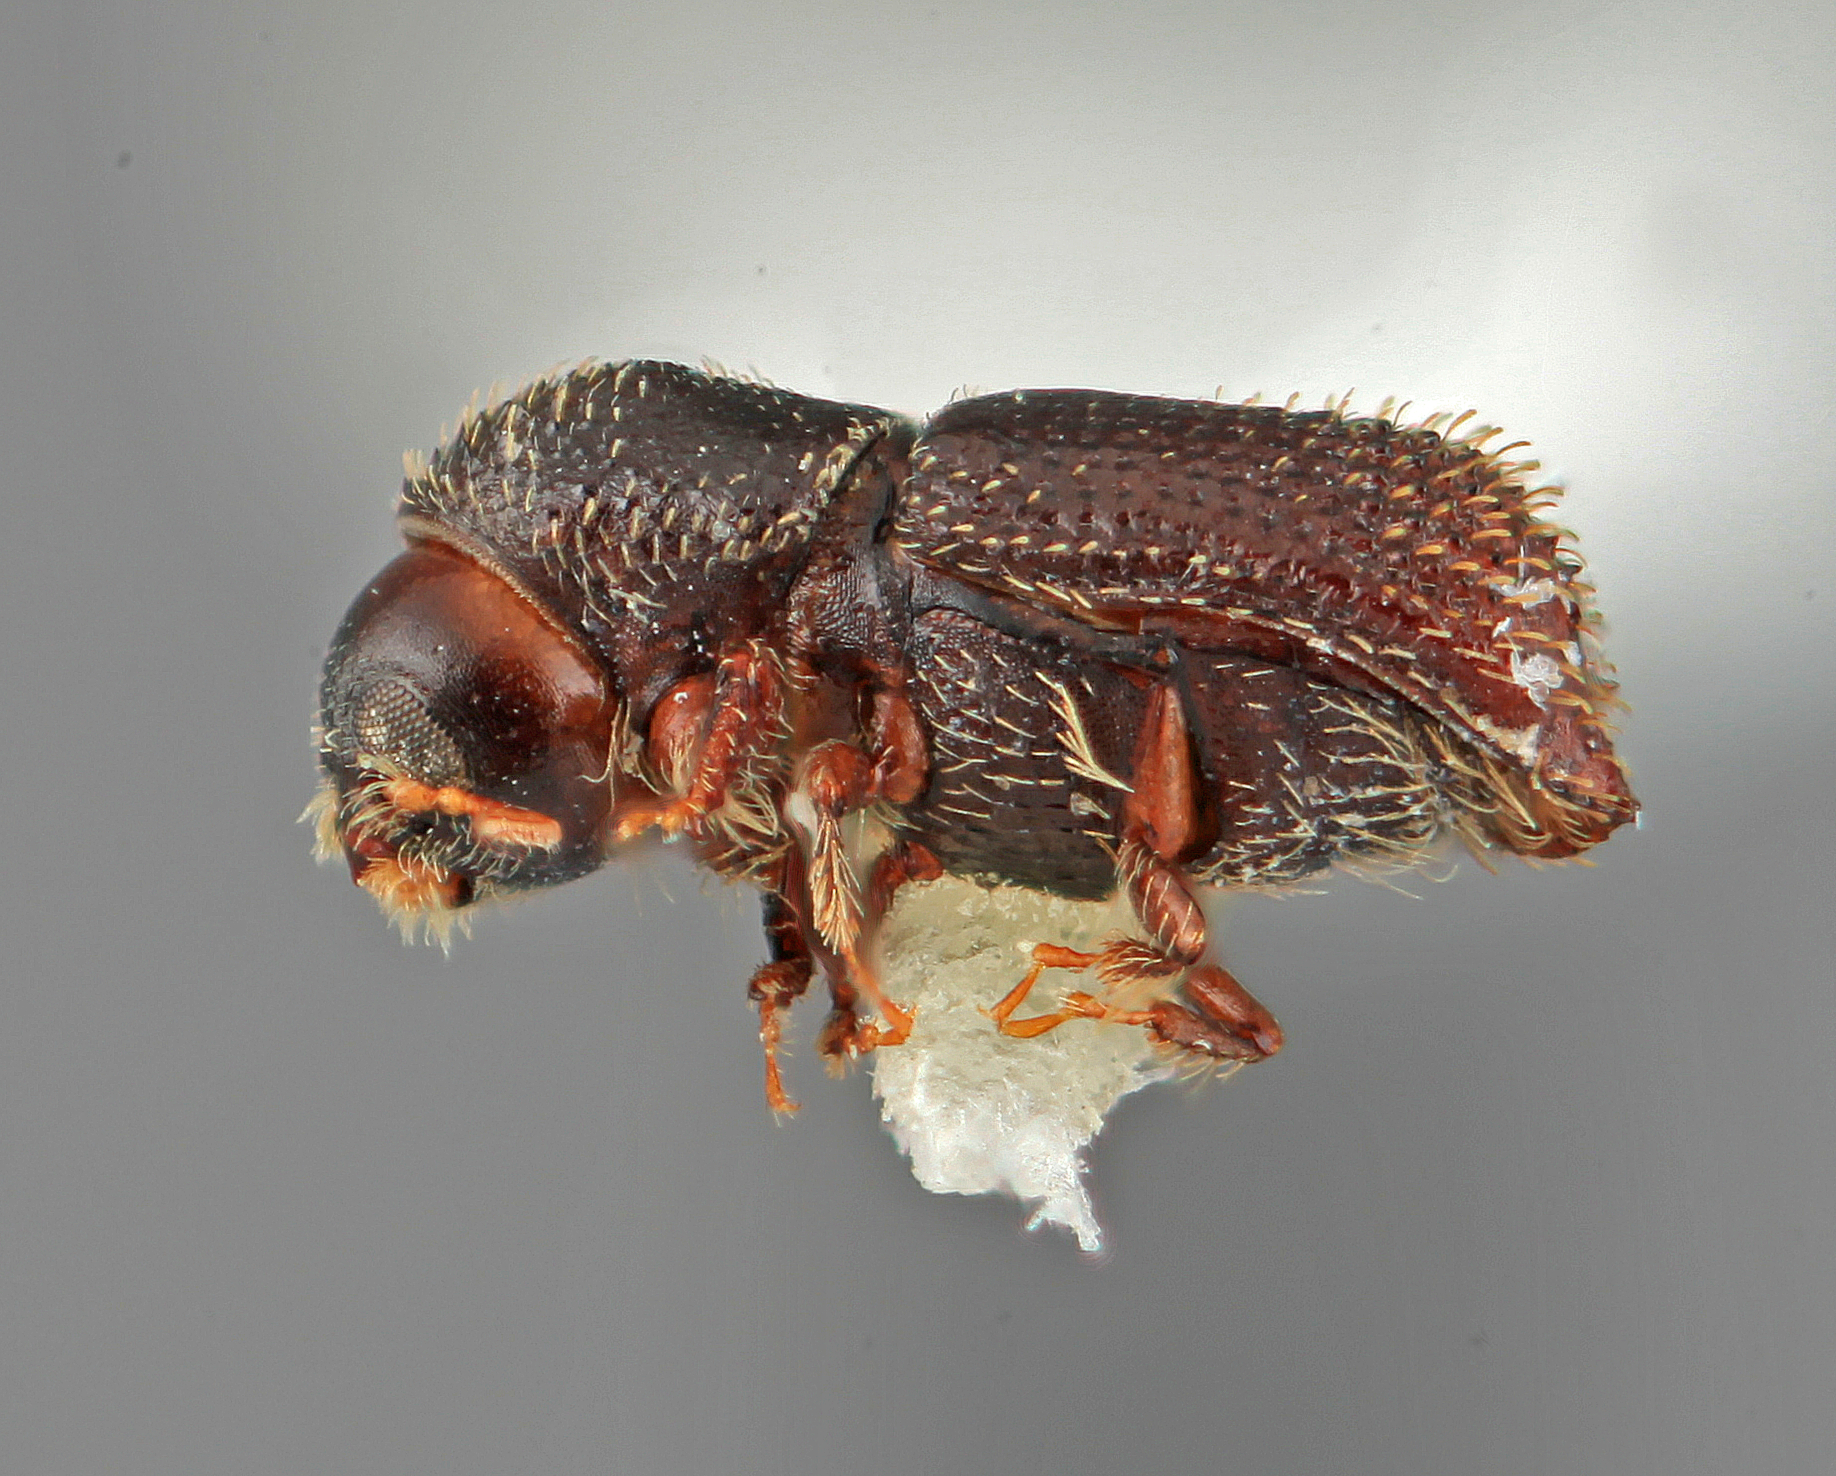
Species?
Hylocurus verrucosus
